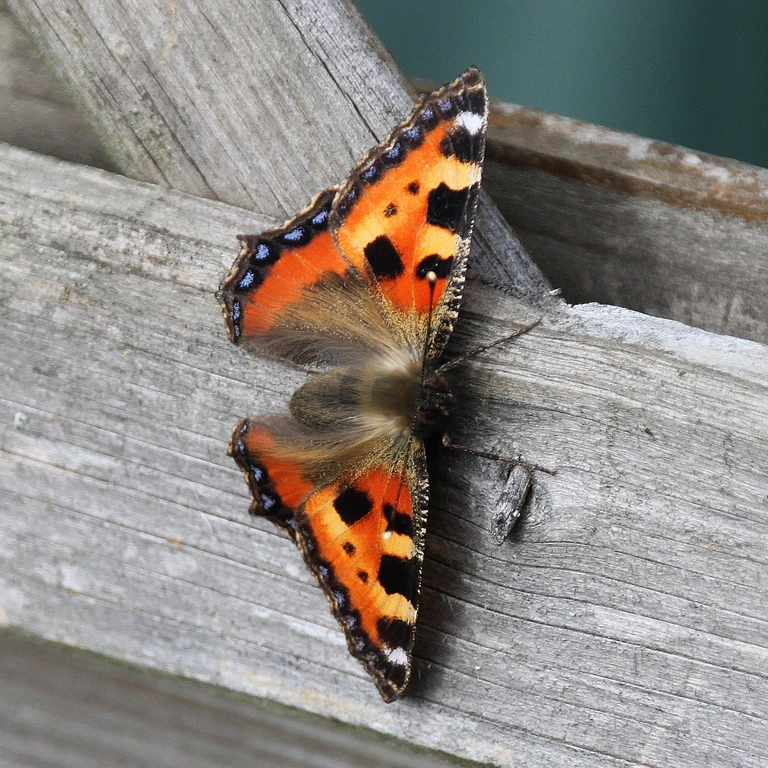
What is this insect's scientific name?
Aglais urticae
